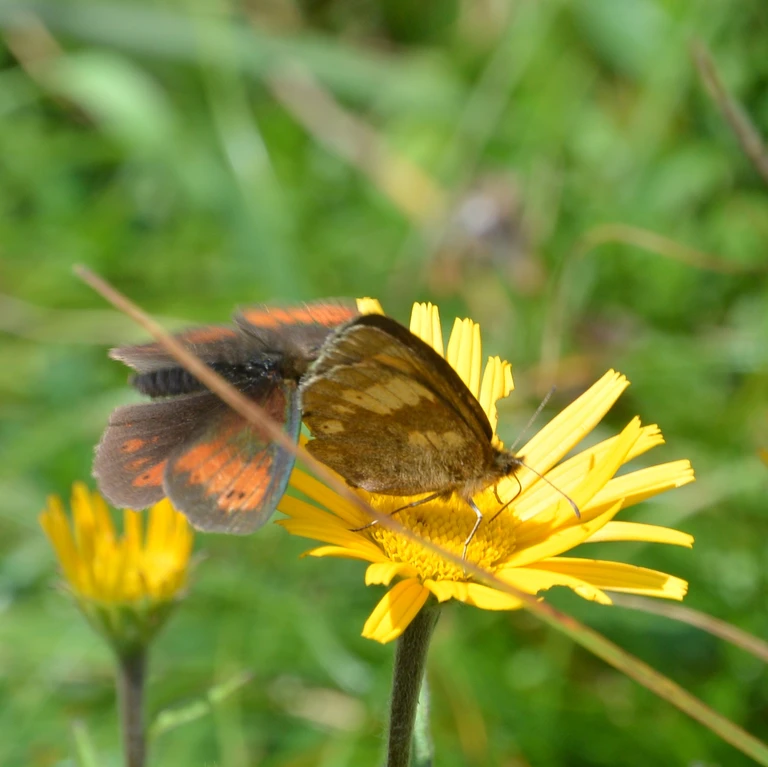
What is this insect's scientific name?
Erebia manto
